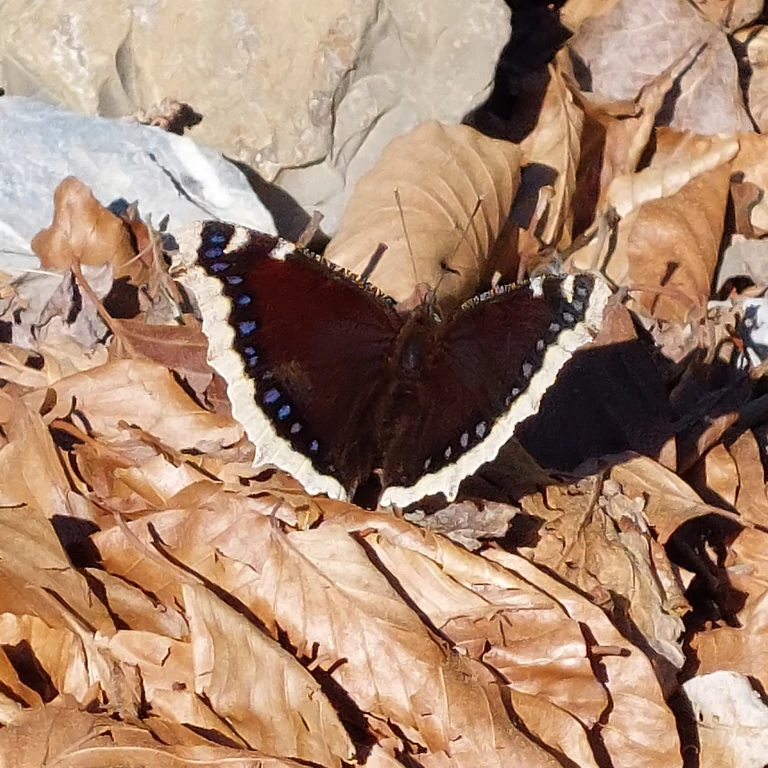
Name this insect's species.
Nymphalis antiopa
